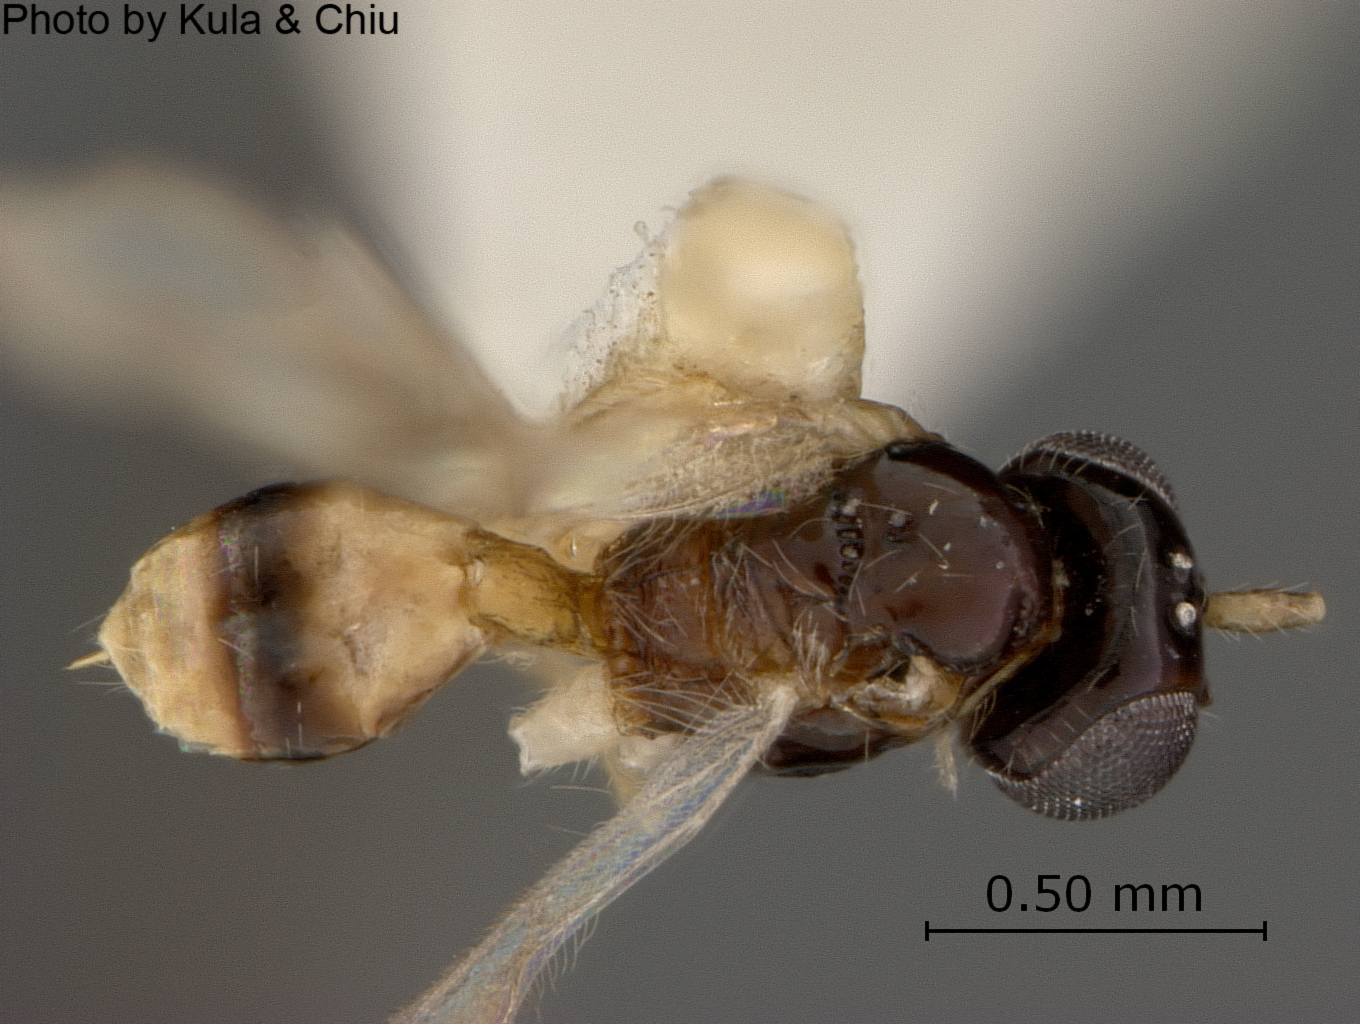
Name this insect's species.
Neopius bennetti
